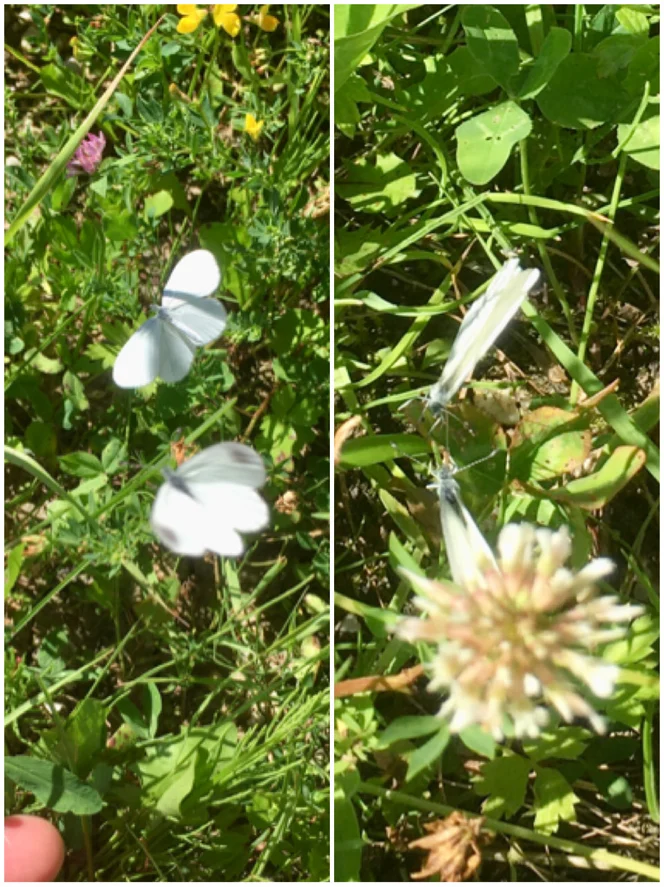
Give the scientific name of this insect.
Leptidea sinapis/juvernica
